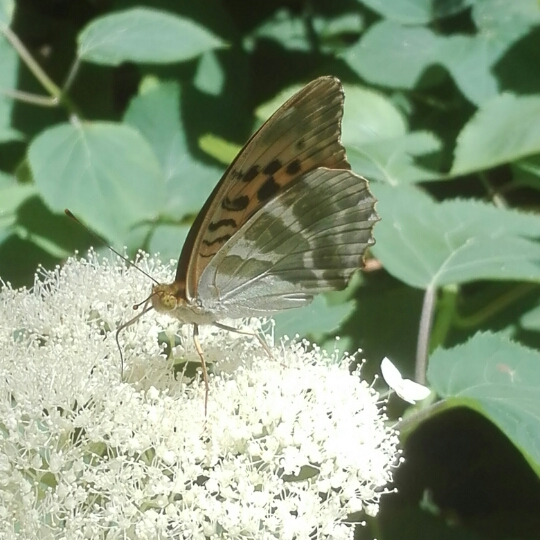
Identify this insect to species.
Argynnis paphia
